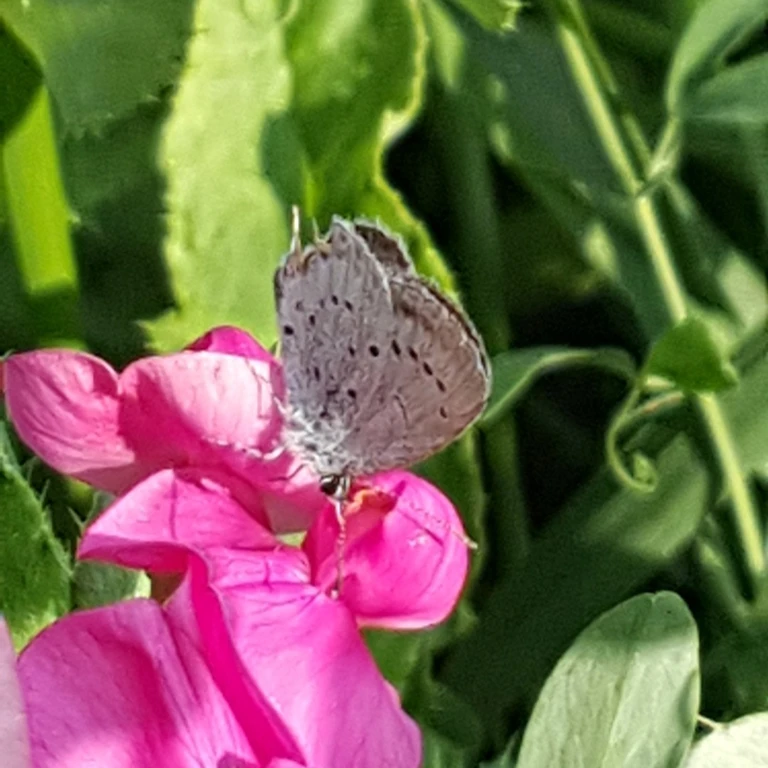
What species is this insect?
Cupido argiades (also Elkalyce argiades)
